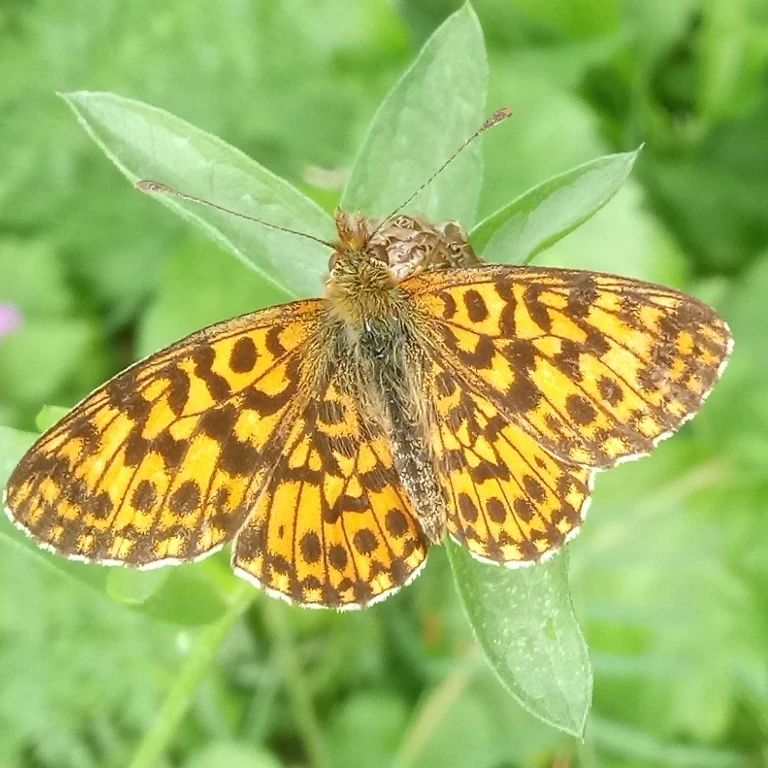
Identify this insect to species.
Boloria dia
